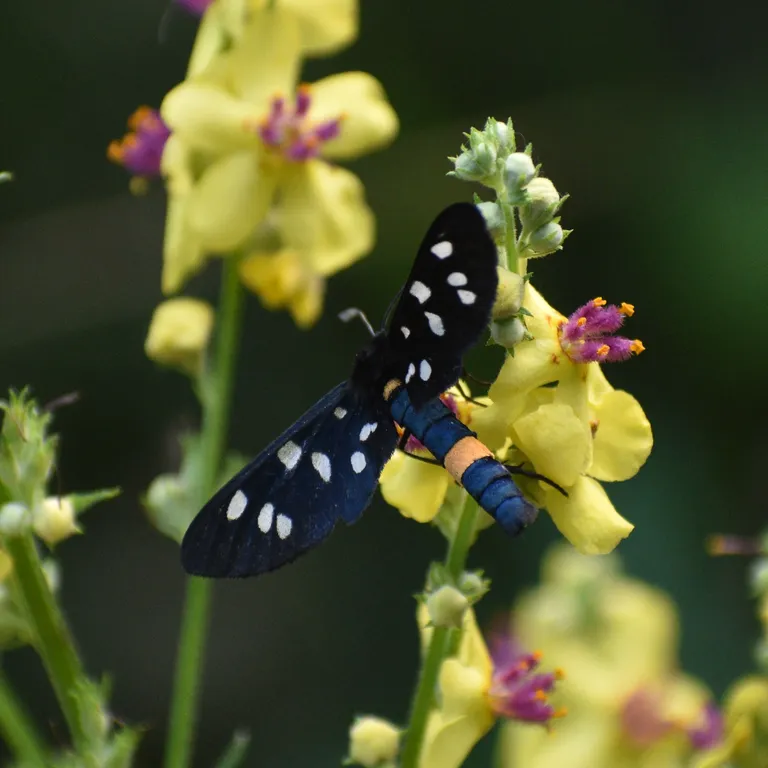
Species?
Amata phegea
